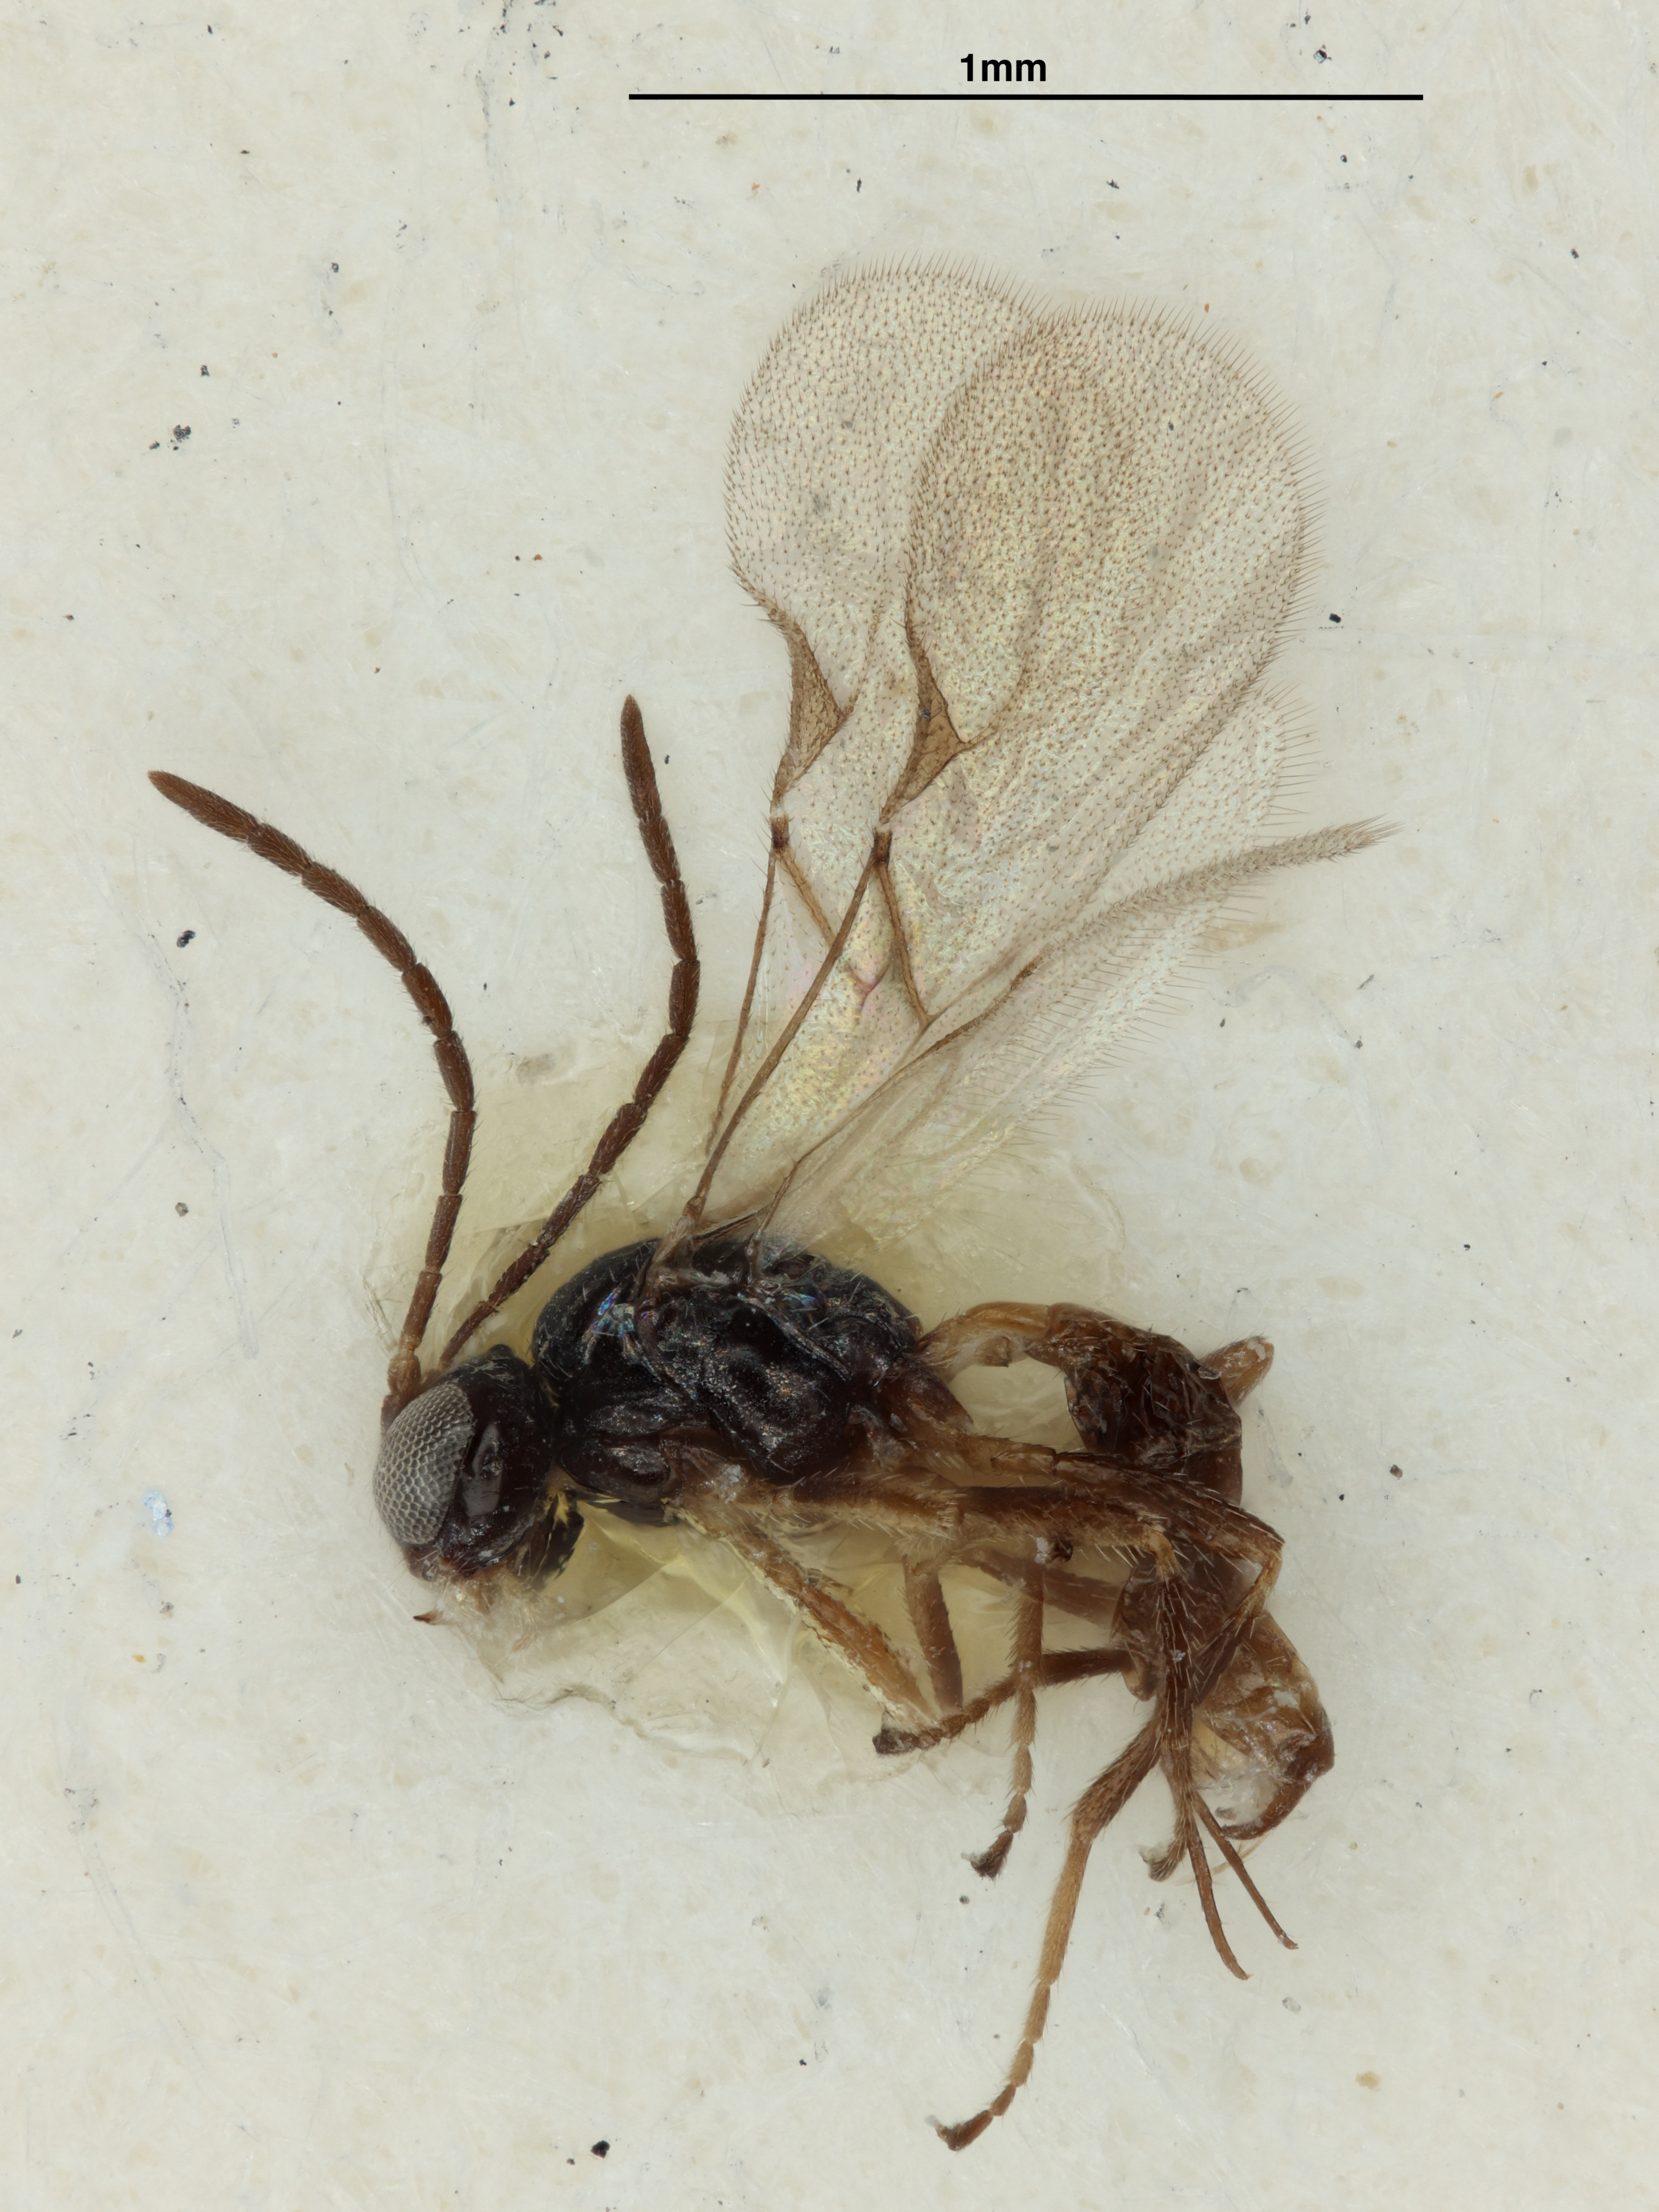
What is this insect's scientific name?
Trioxys rosae
